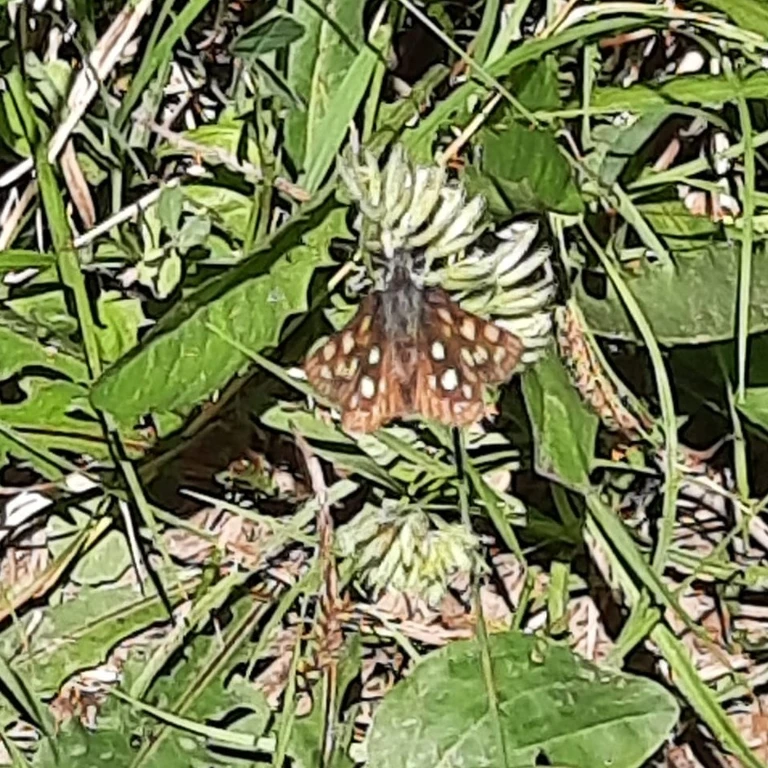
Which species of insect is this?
Carterocephalus palaemon
